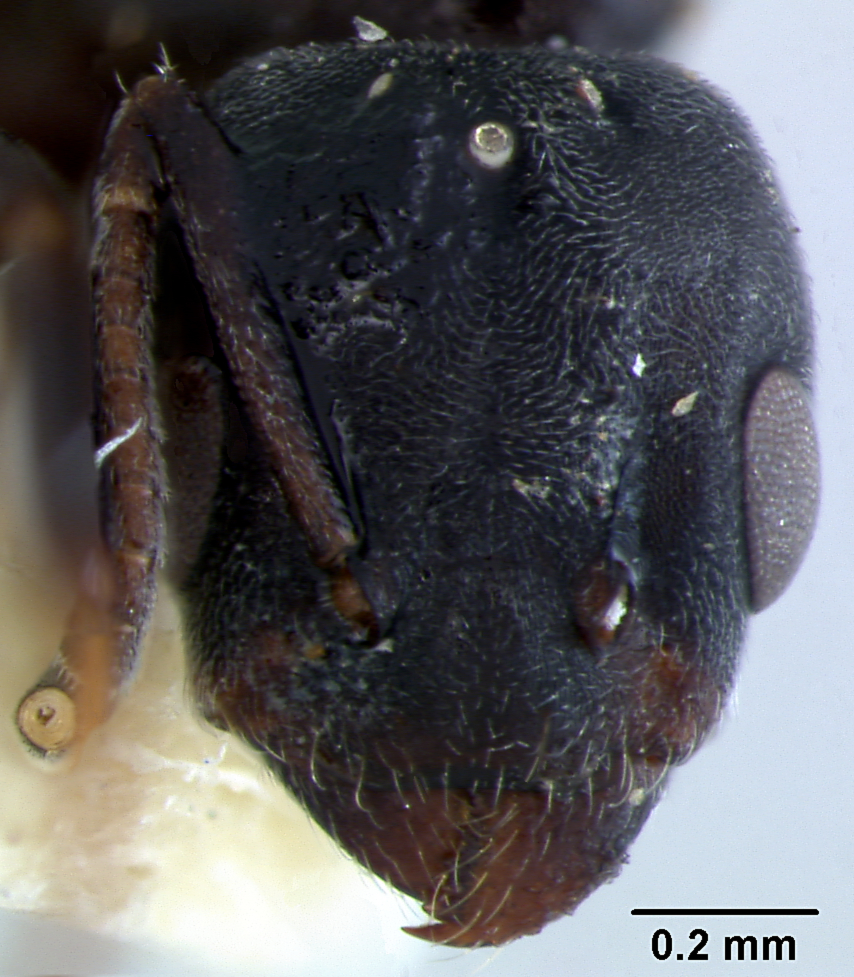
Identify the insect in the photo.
Iridomyrmex sororis
